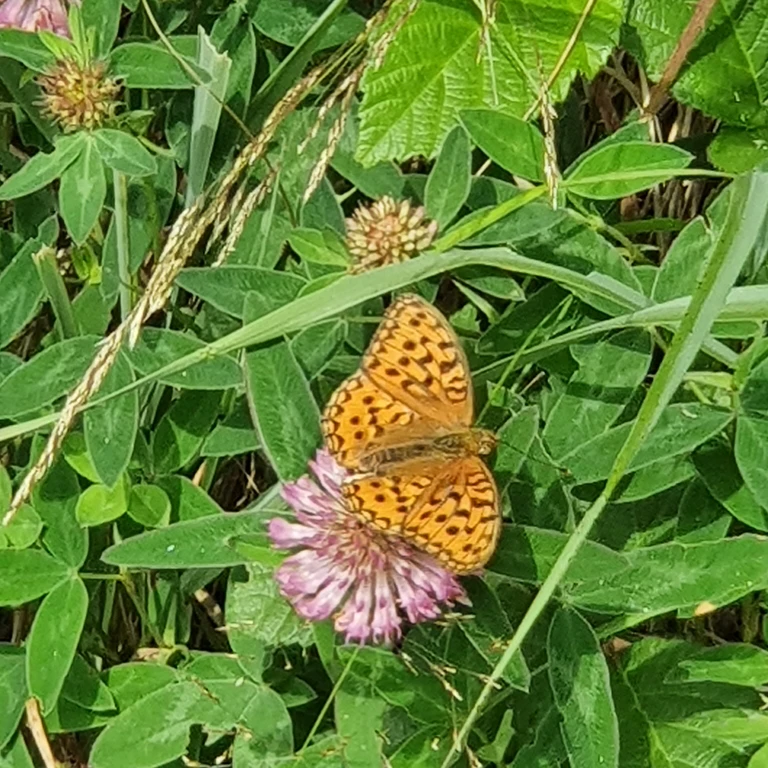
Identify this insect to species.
Fabriciana adippe
